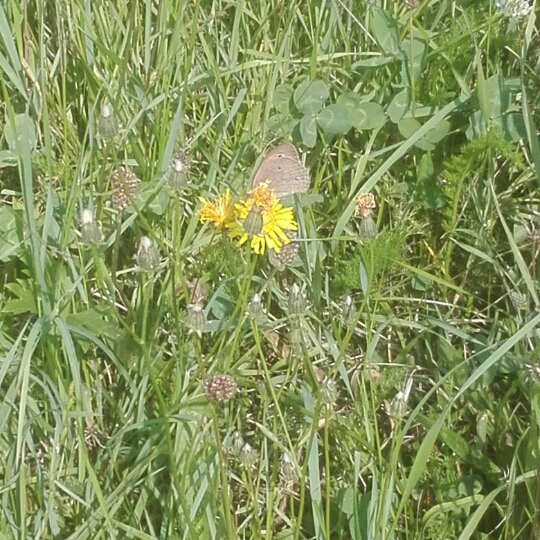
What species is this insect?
Maniola jurtina
